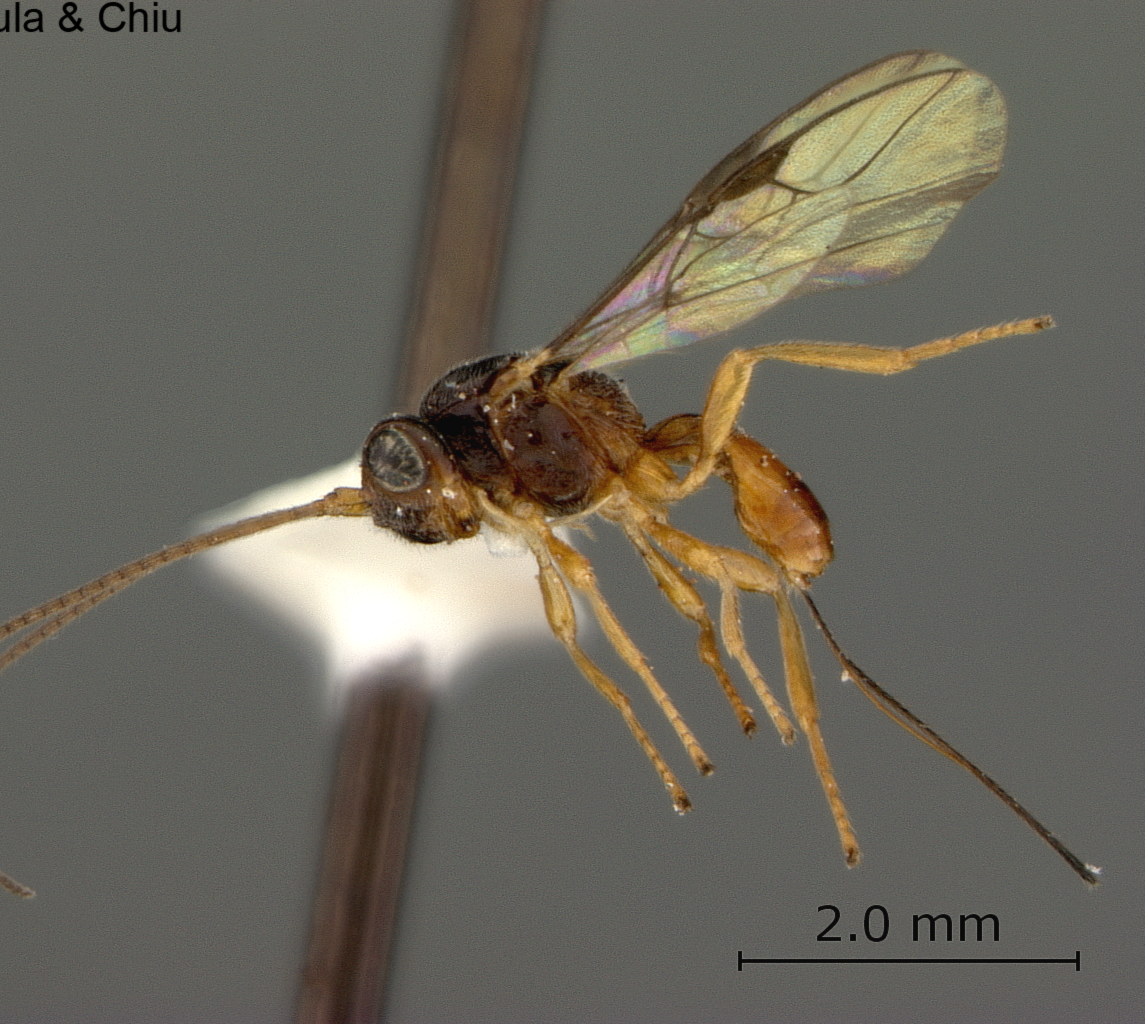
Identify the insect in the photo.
Rhynchosteres silvestrii
